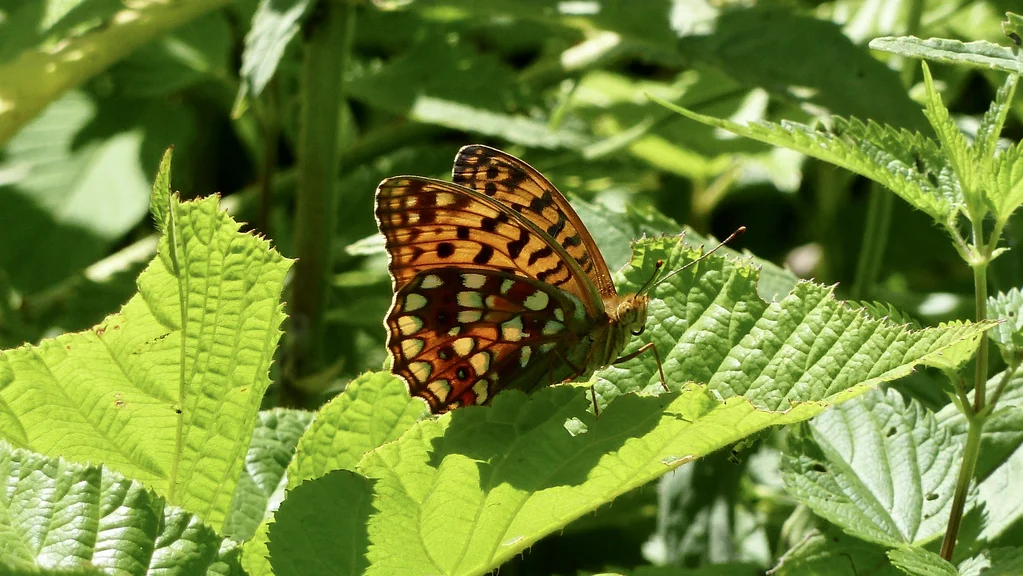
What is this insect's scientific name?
Fabriciana adippe
